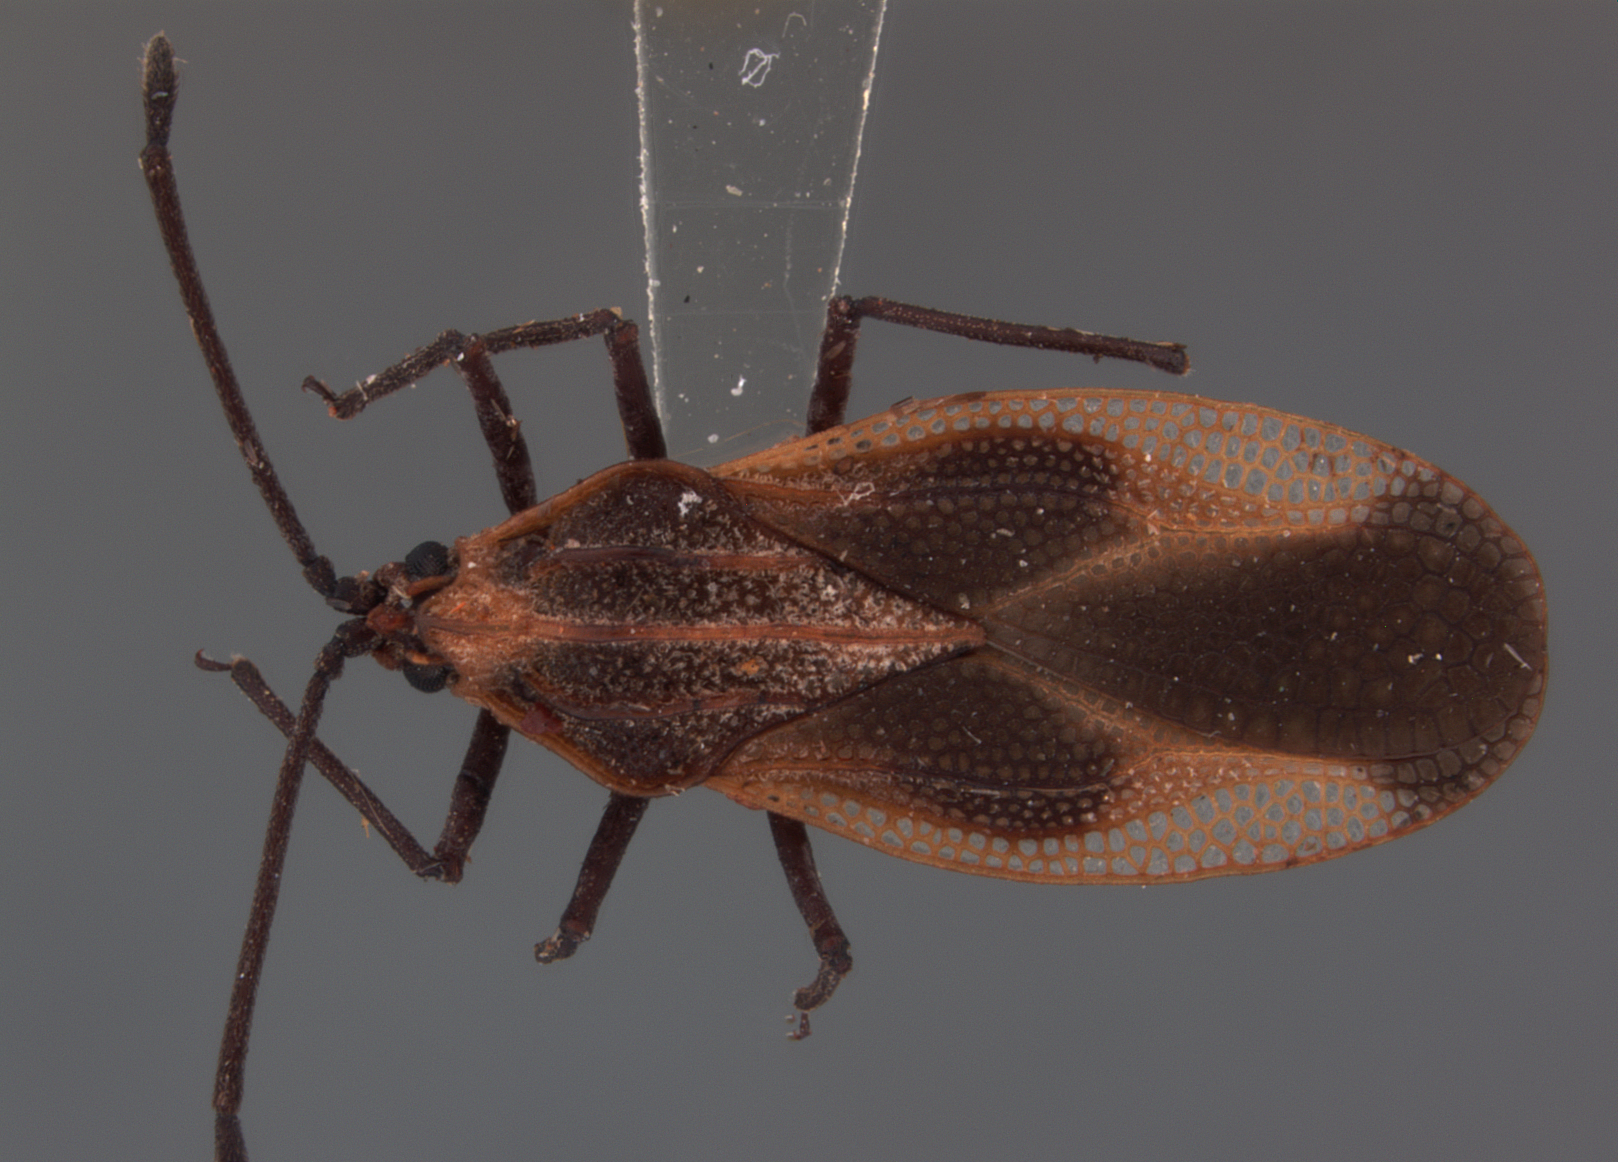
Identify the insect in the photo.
Teleonemia lutzi
